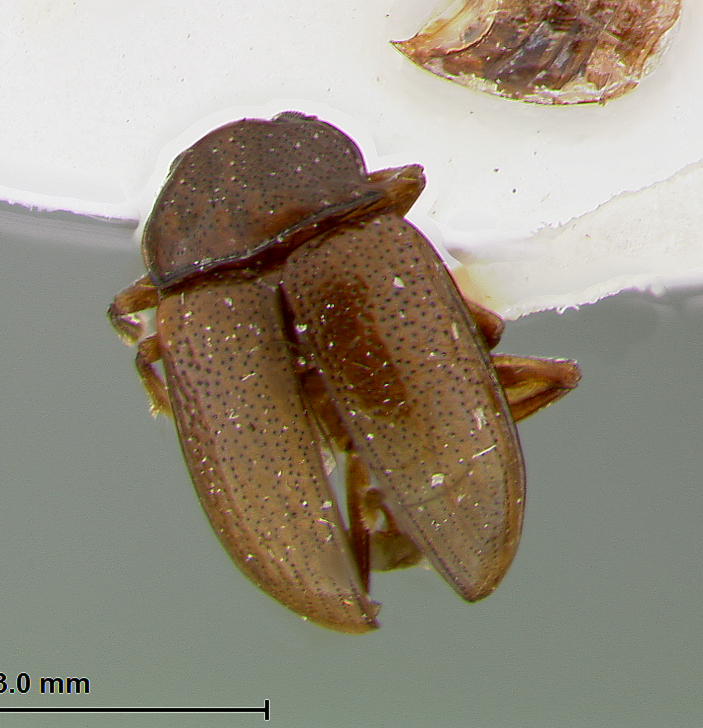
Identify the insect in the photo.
Colaspoides weisei
